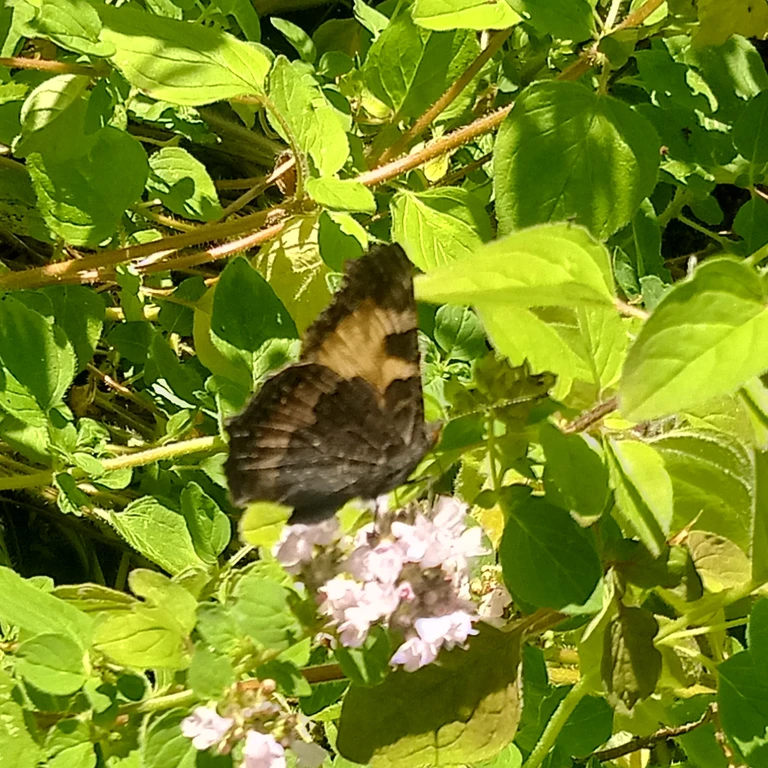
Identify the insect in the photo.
Aglais urticae
